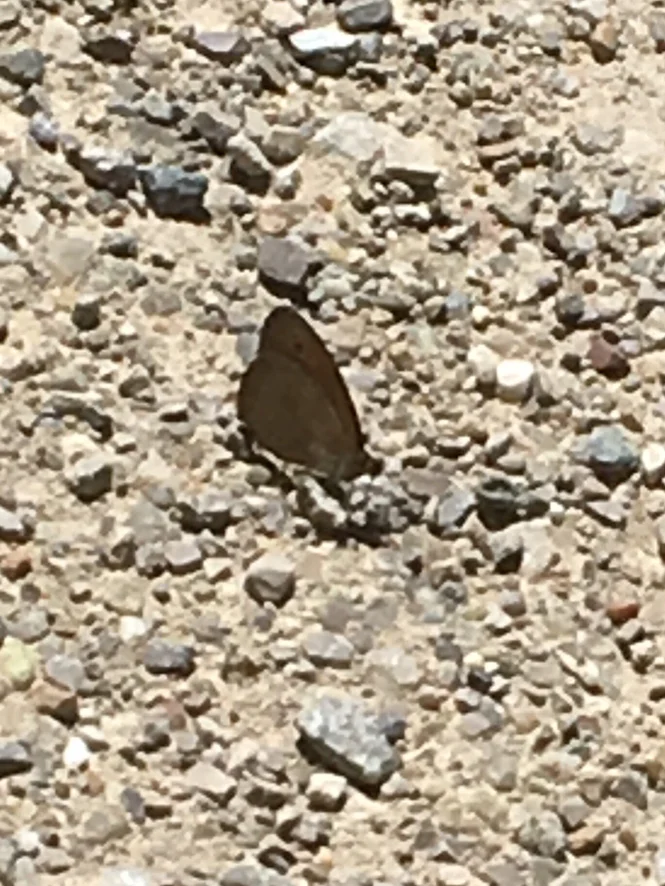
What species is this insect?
Maniola jurtina
